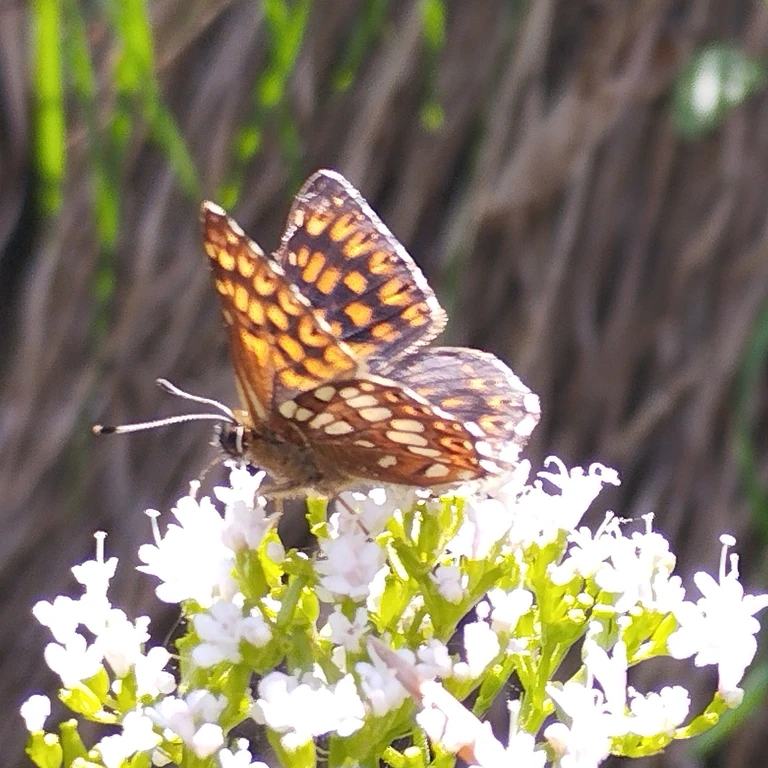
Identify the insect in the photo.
Hamearis lucina
